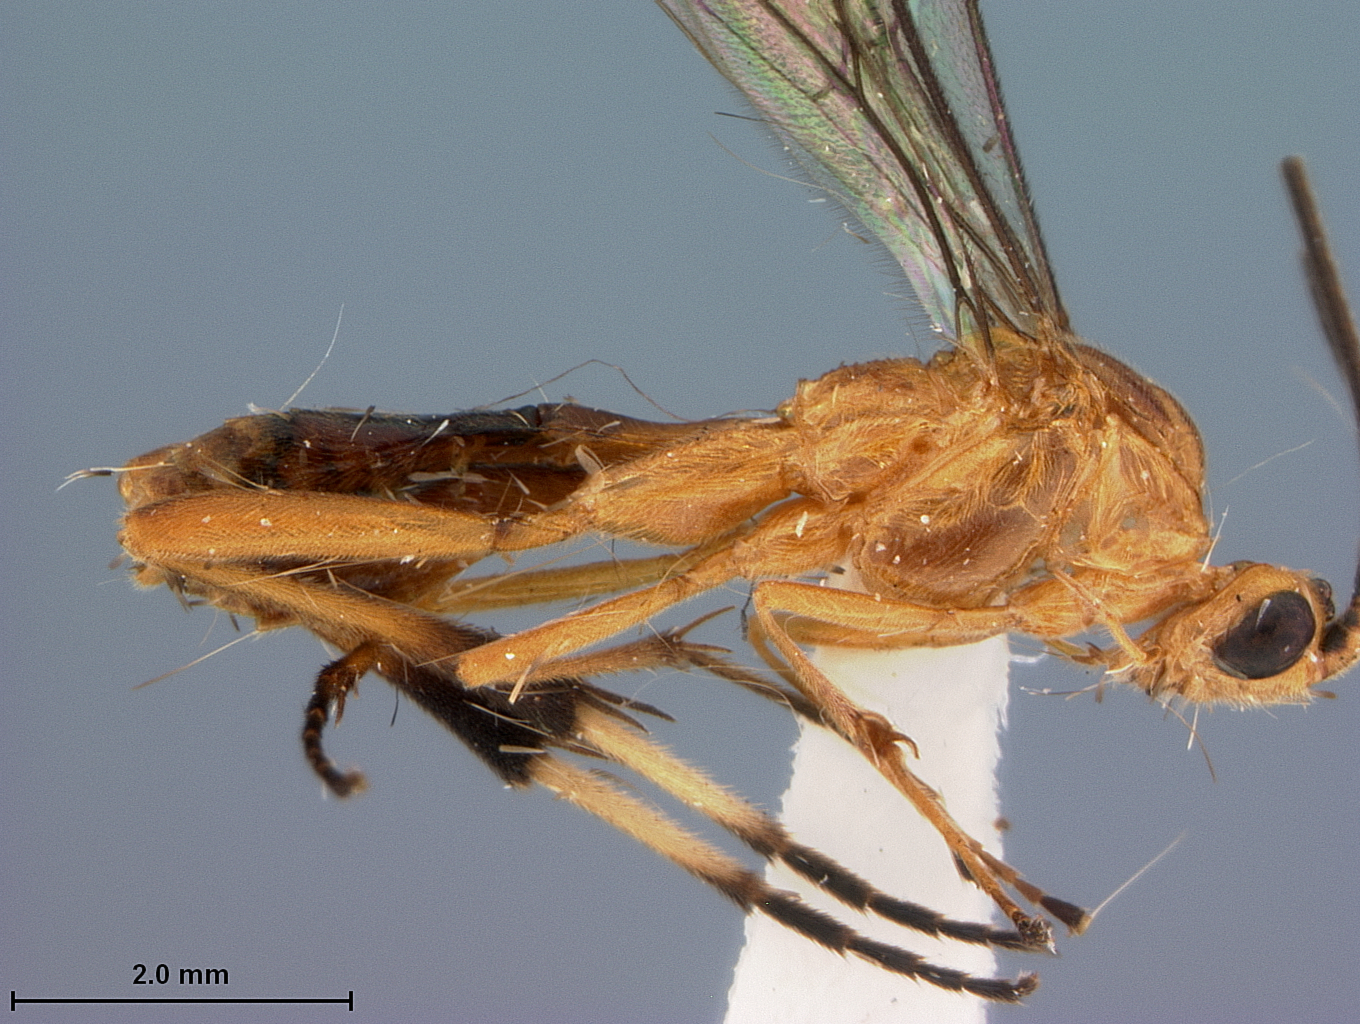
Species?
Stantonia mara
